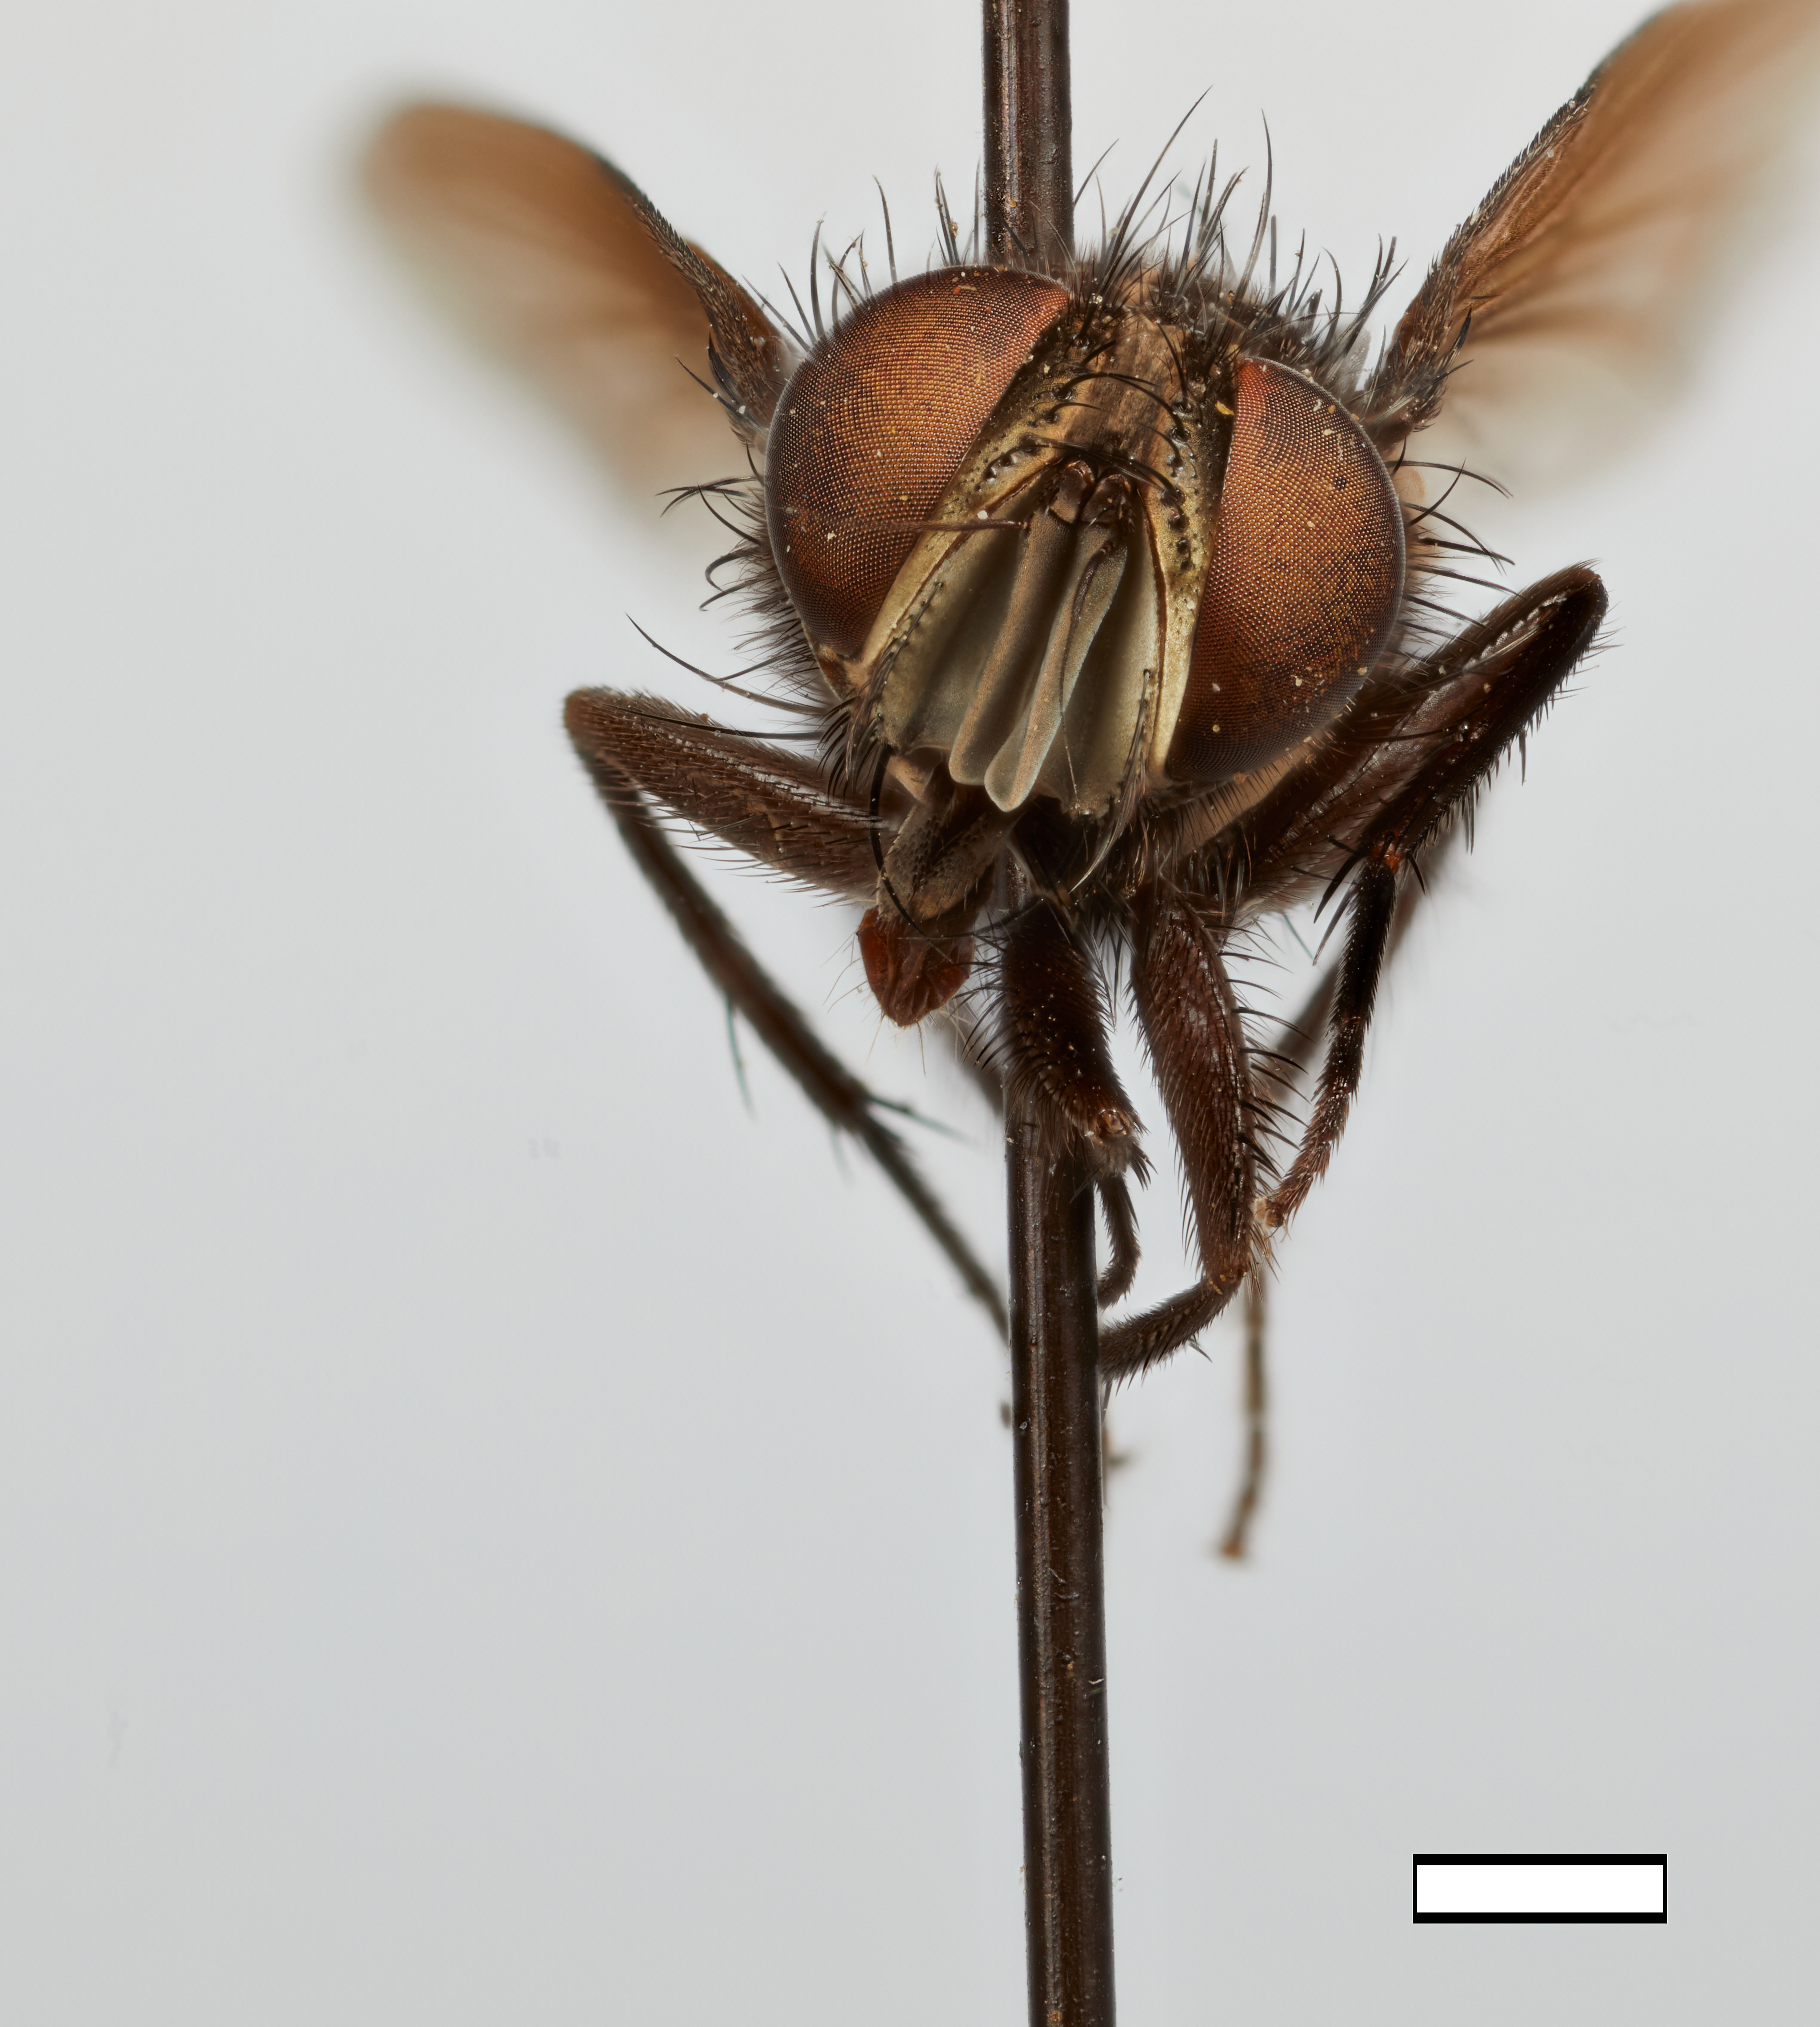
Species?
Casahuiria cornuta
